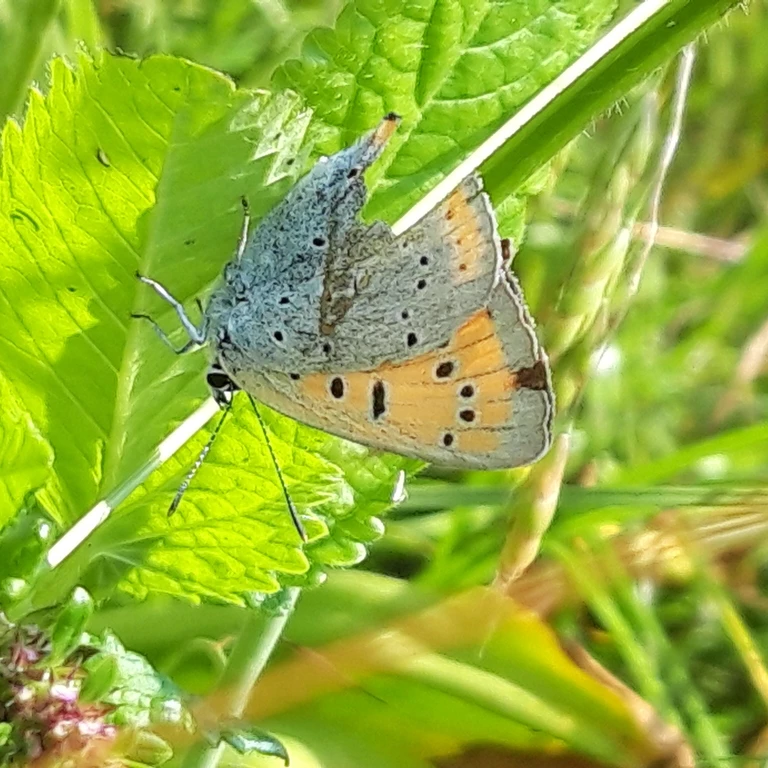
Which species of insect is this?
Lycaena dispar
